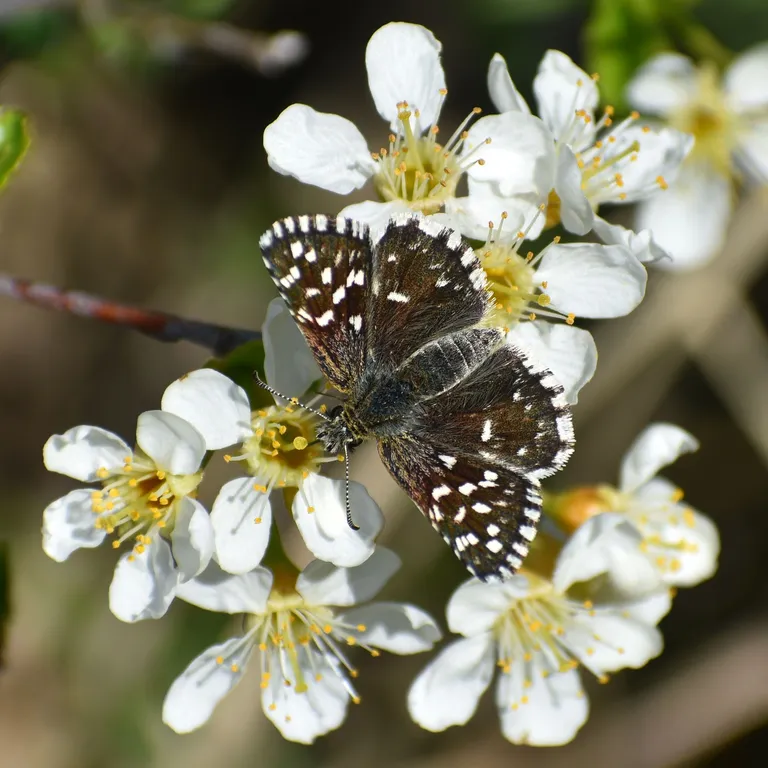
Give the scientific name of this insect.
Pyrgus malvae
